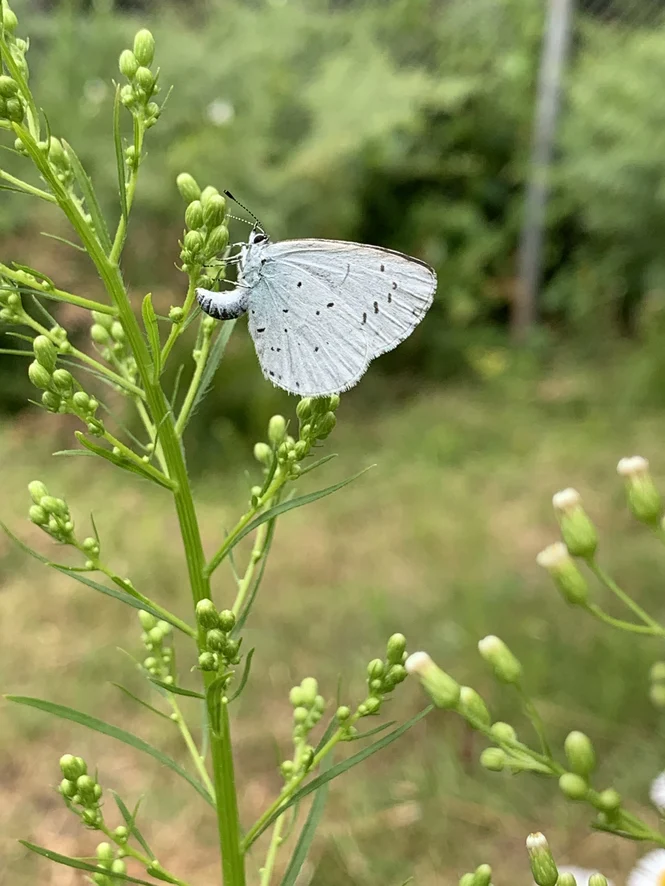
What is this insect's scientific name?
Celastrina argiolus
